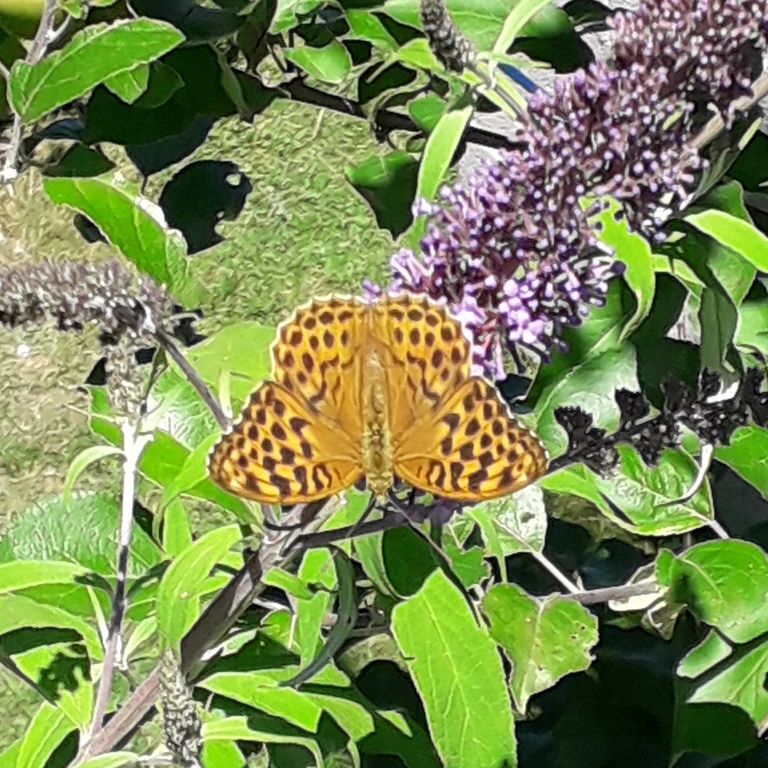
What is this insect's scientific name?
Argynnis paphia
